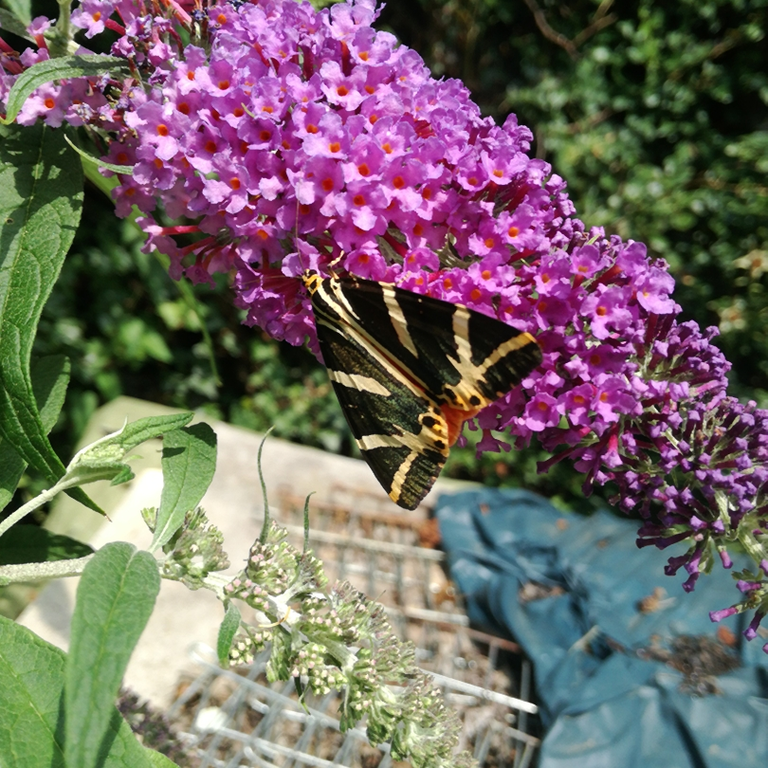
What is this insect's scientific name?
Euplagia quadripunctaria
